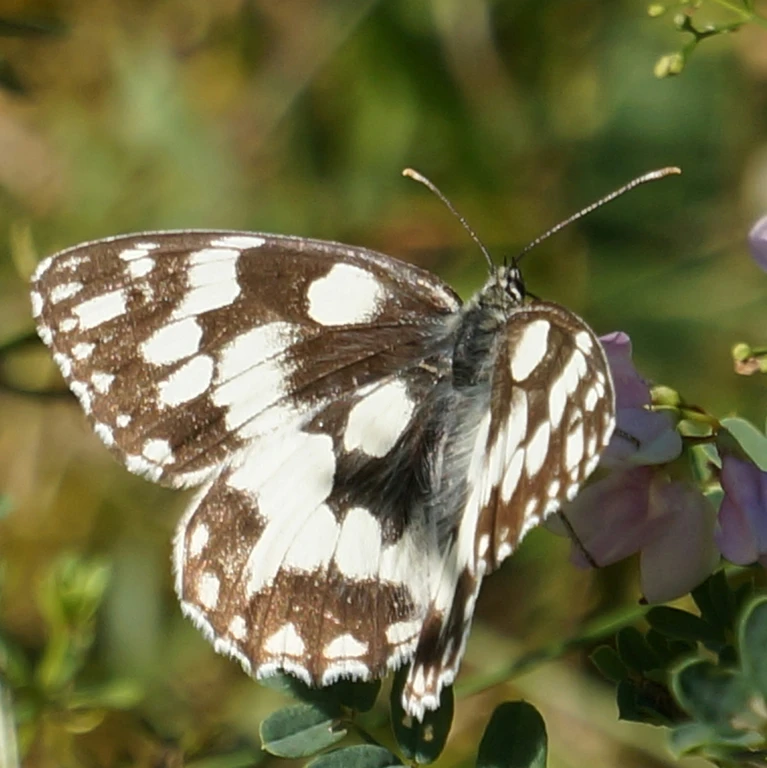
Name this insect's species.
Melanargia galathea
